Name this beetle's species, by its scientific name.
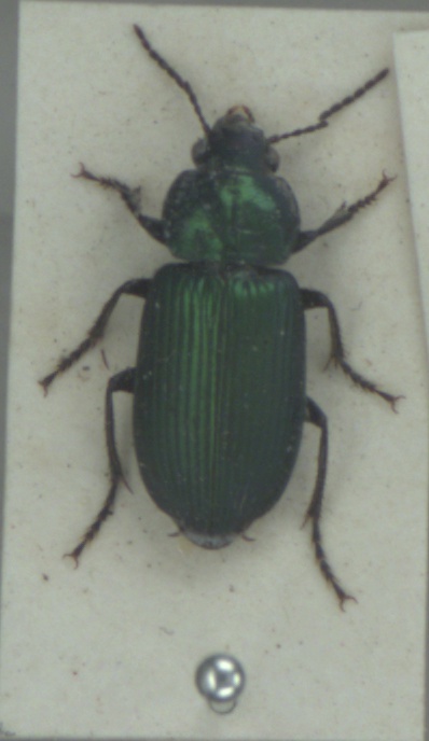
Anisodactylus poeciloides
